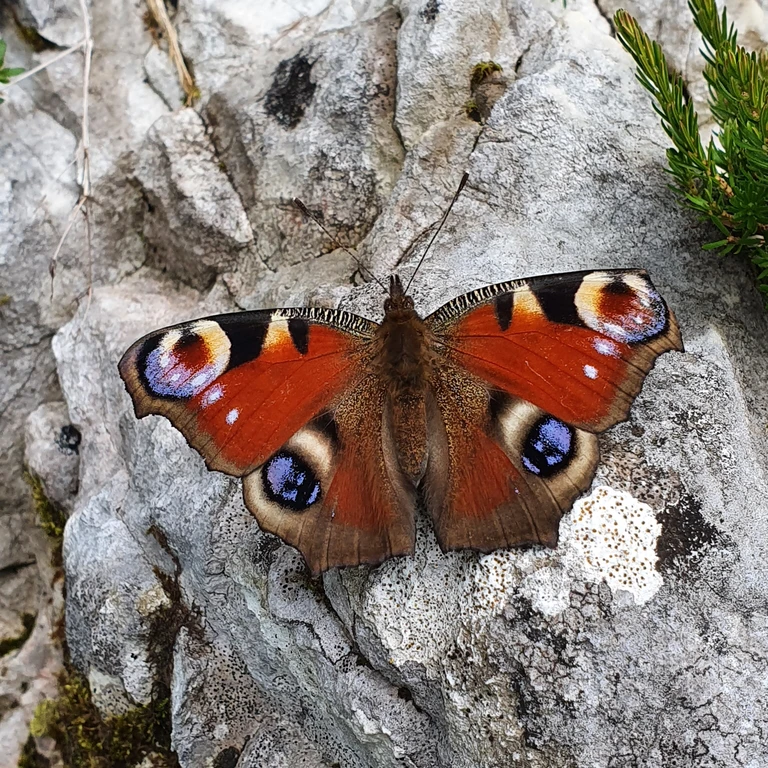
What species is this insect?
Aglais io
